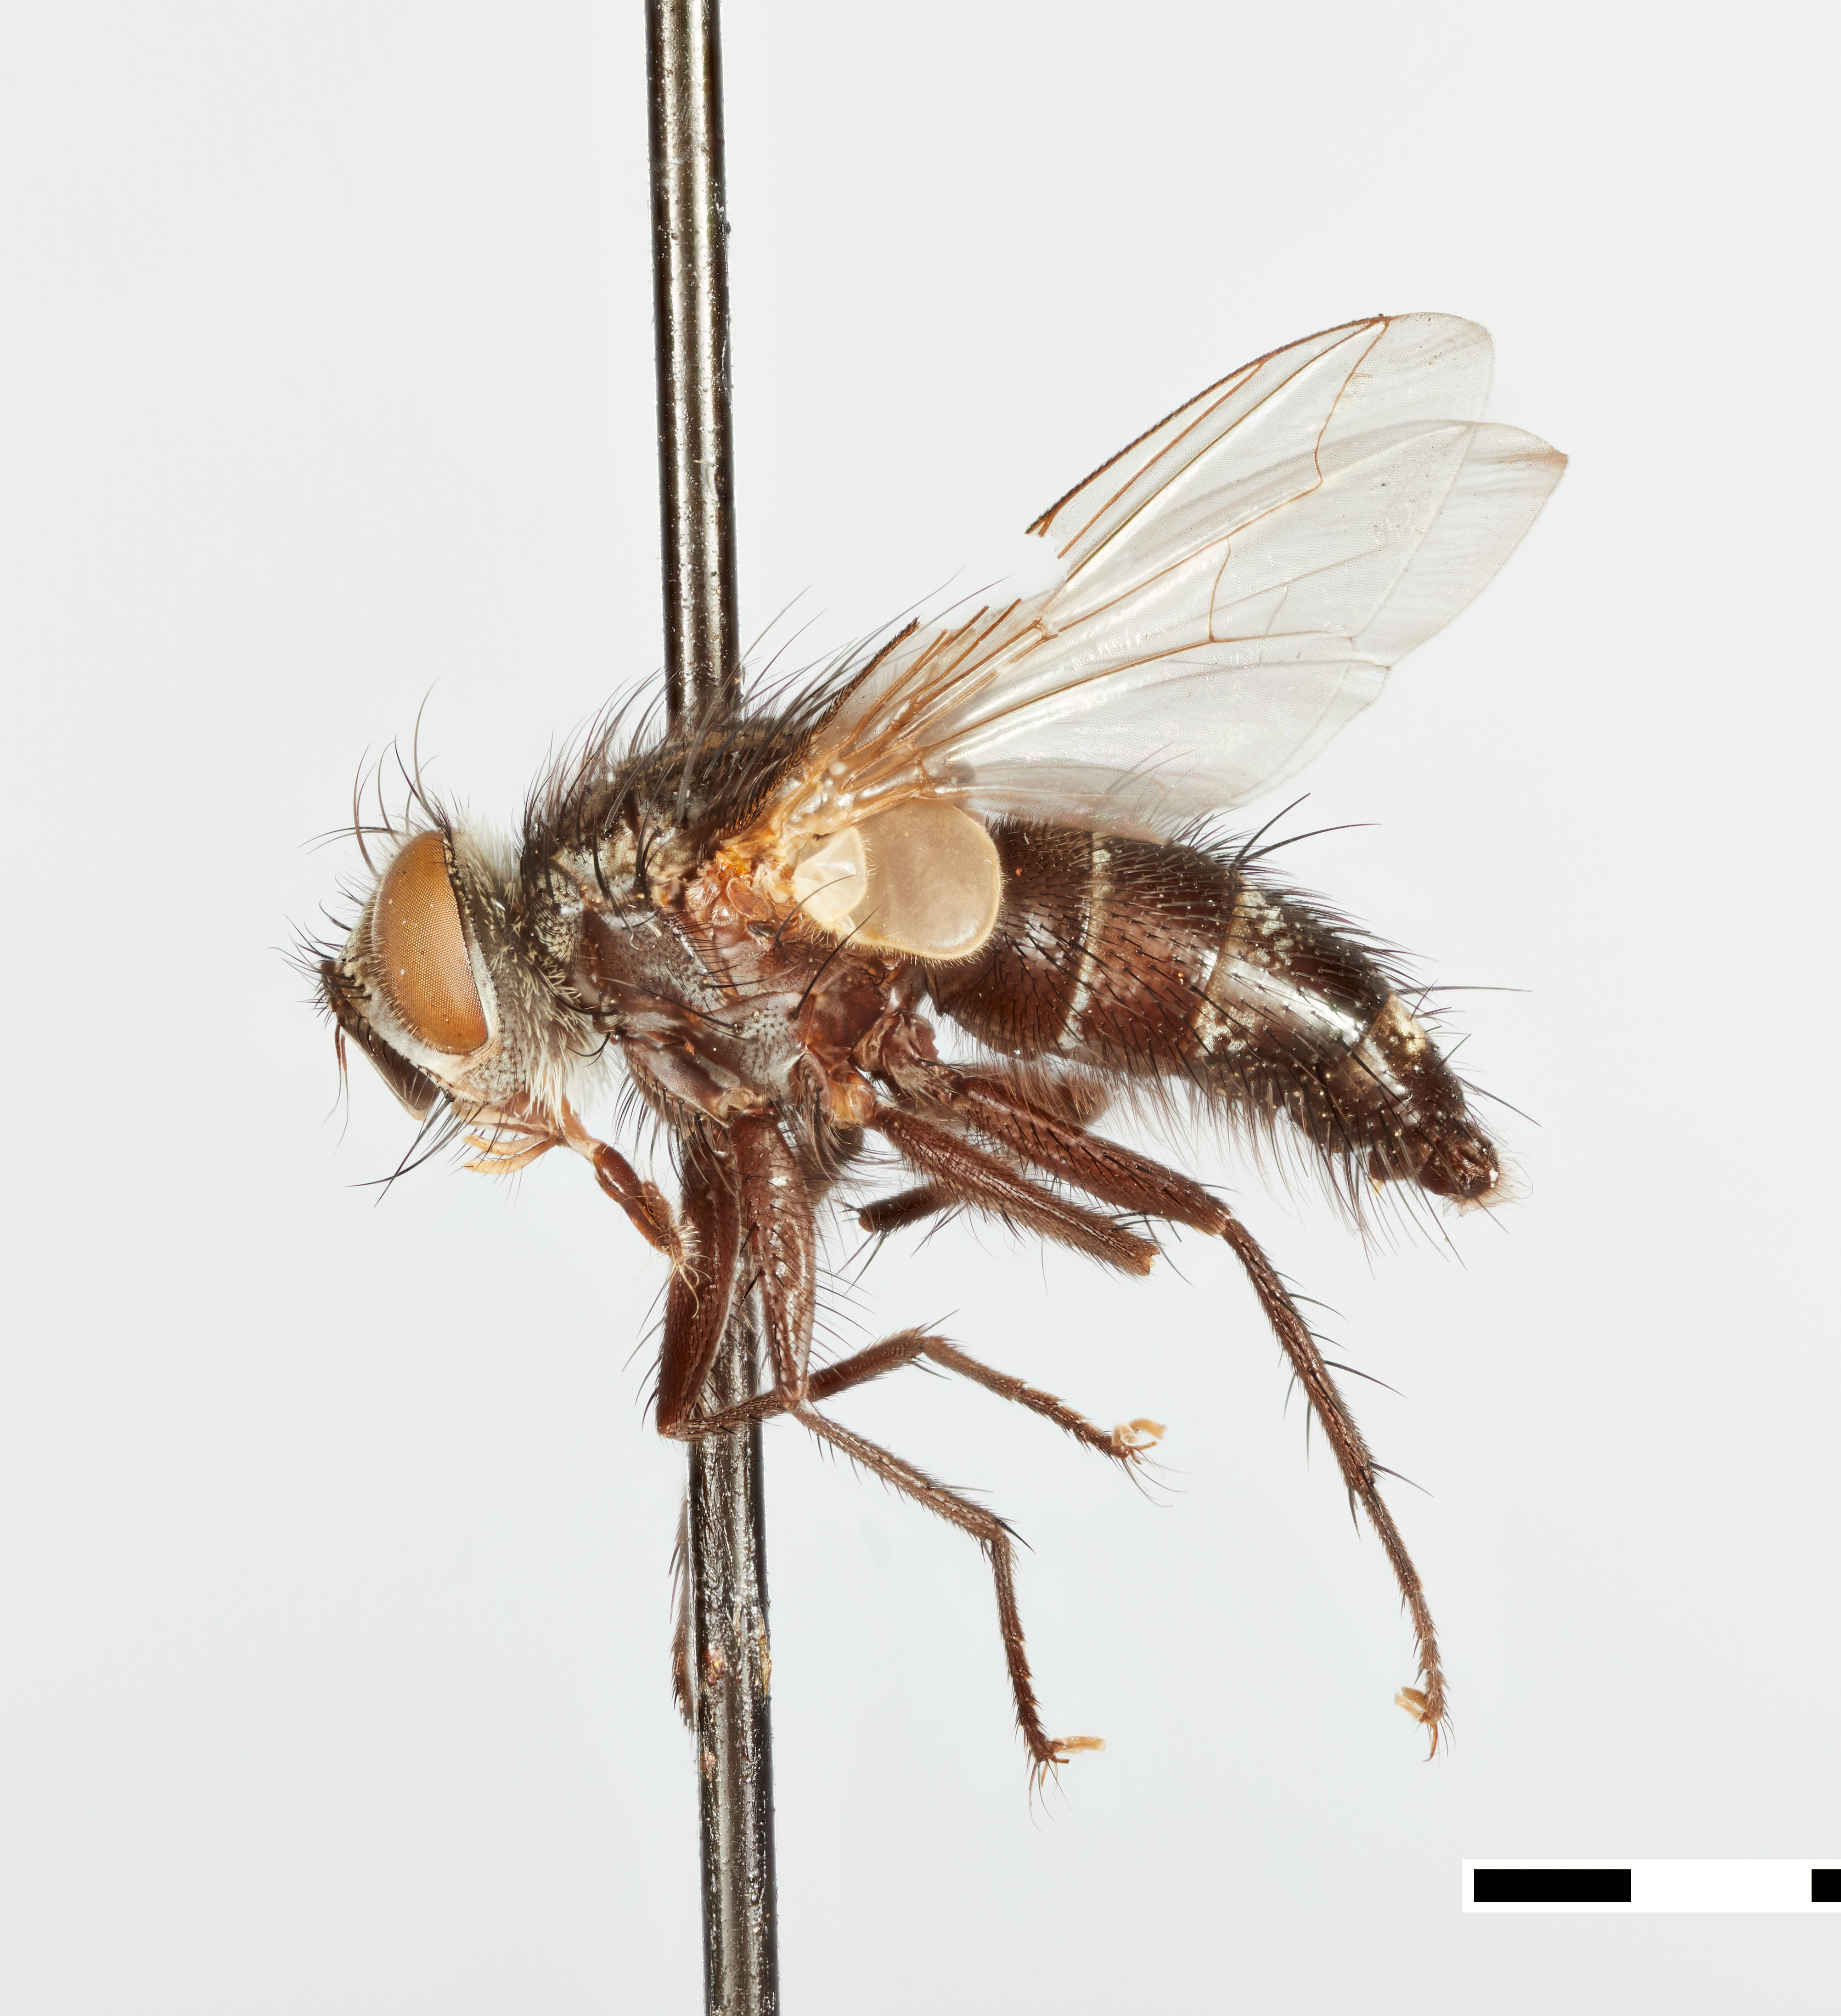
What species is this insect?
Phorocera subnitens
